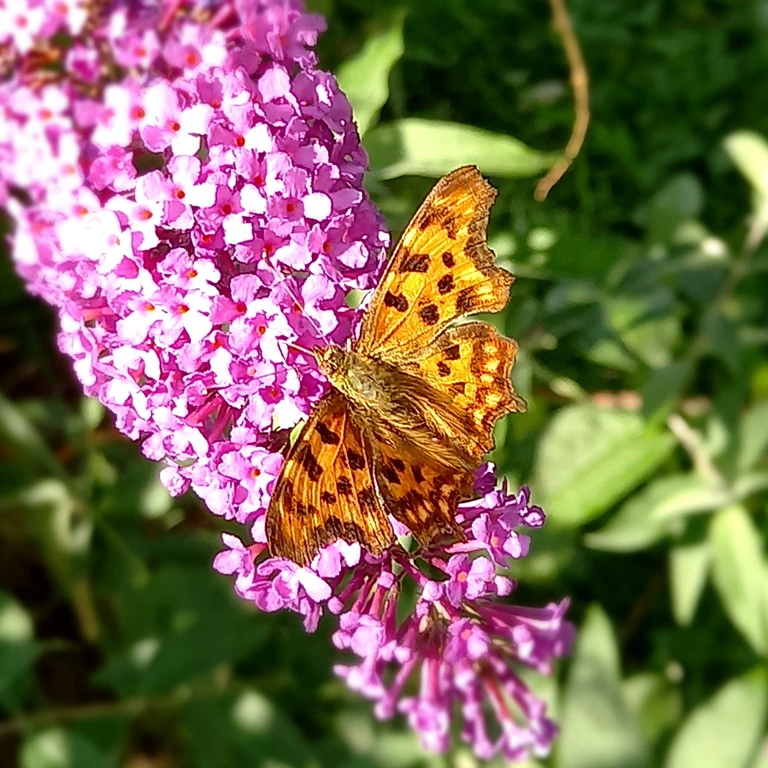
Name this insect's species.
Polygonia c-album
